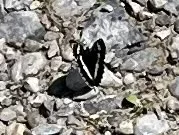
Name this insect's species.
Limenitis camilla (also Ladoga camilla)
